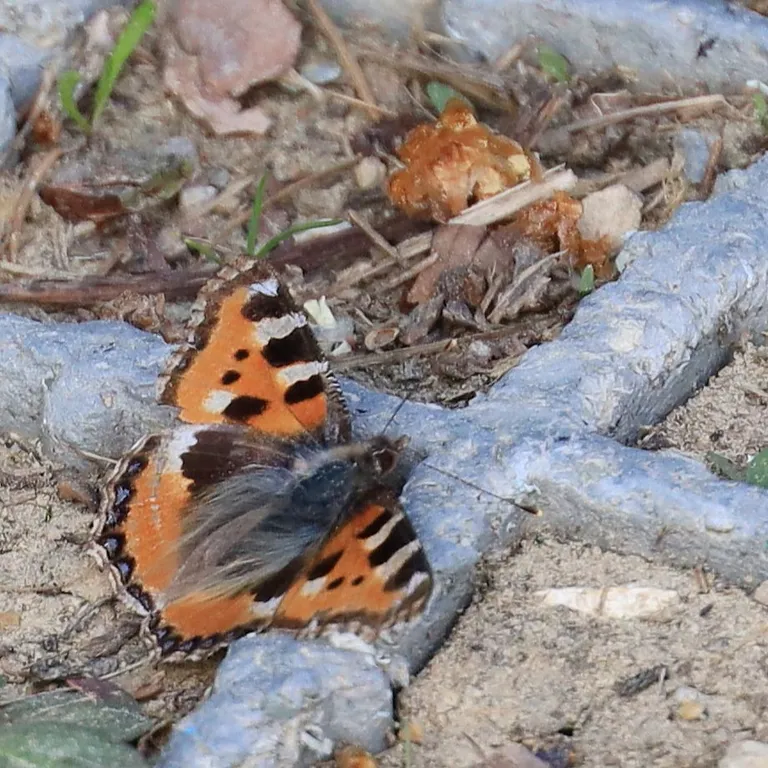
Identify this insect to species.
Aglais urticae
